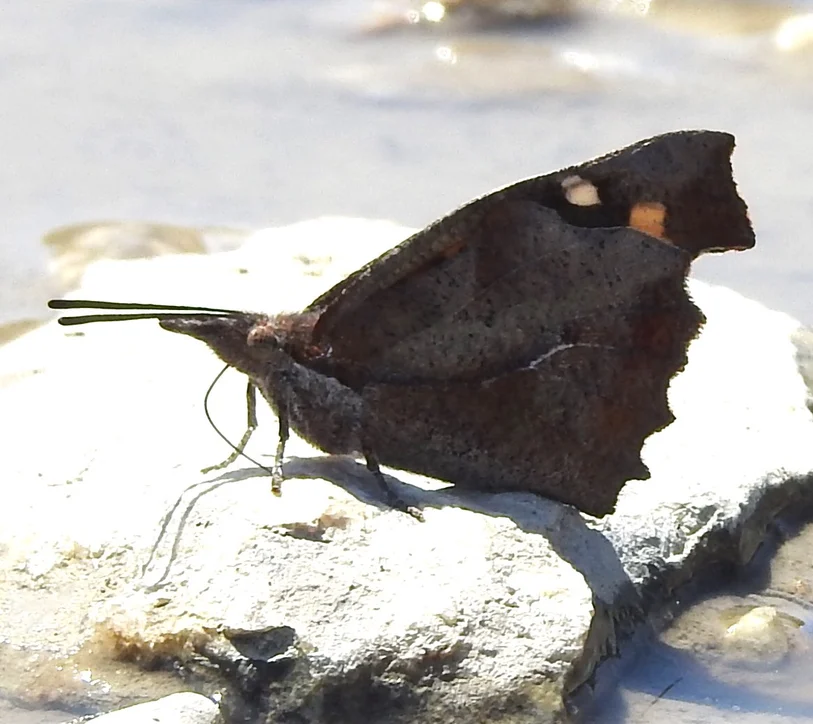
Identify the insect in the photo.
Libythea celtis
